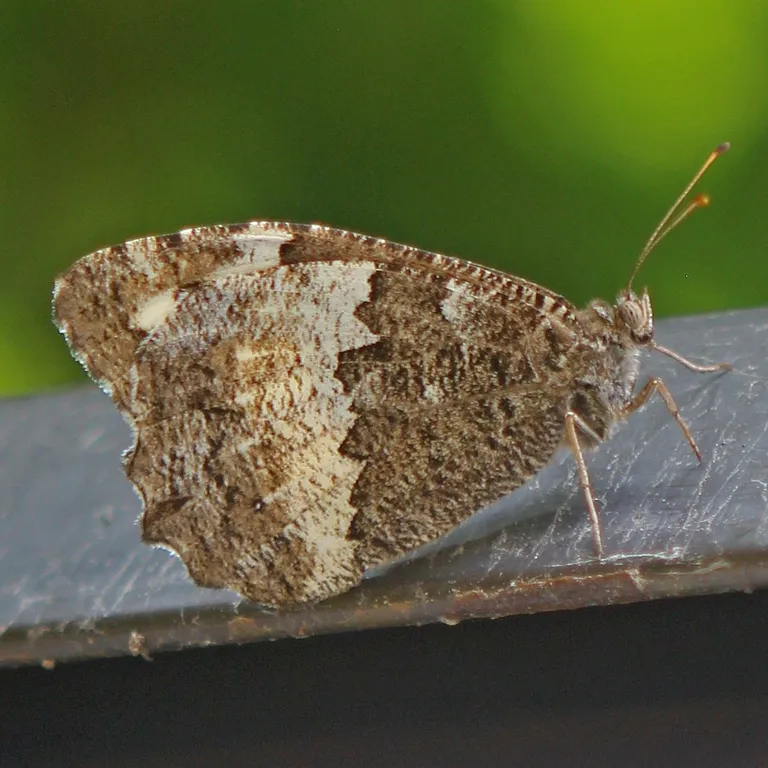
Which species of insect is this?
Brintesia circe
